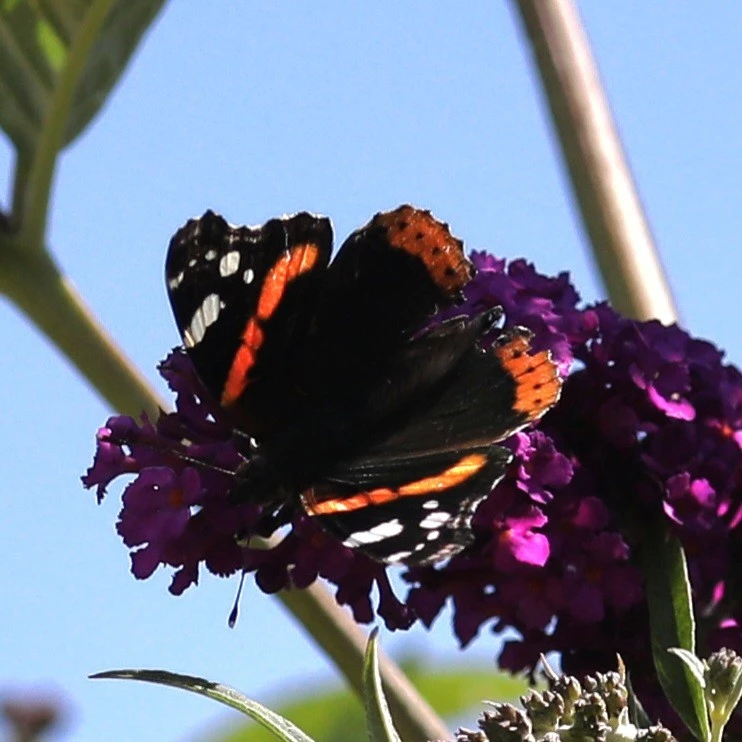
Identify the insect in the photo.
Vanessa atalanta
